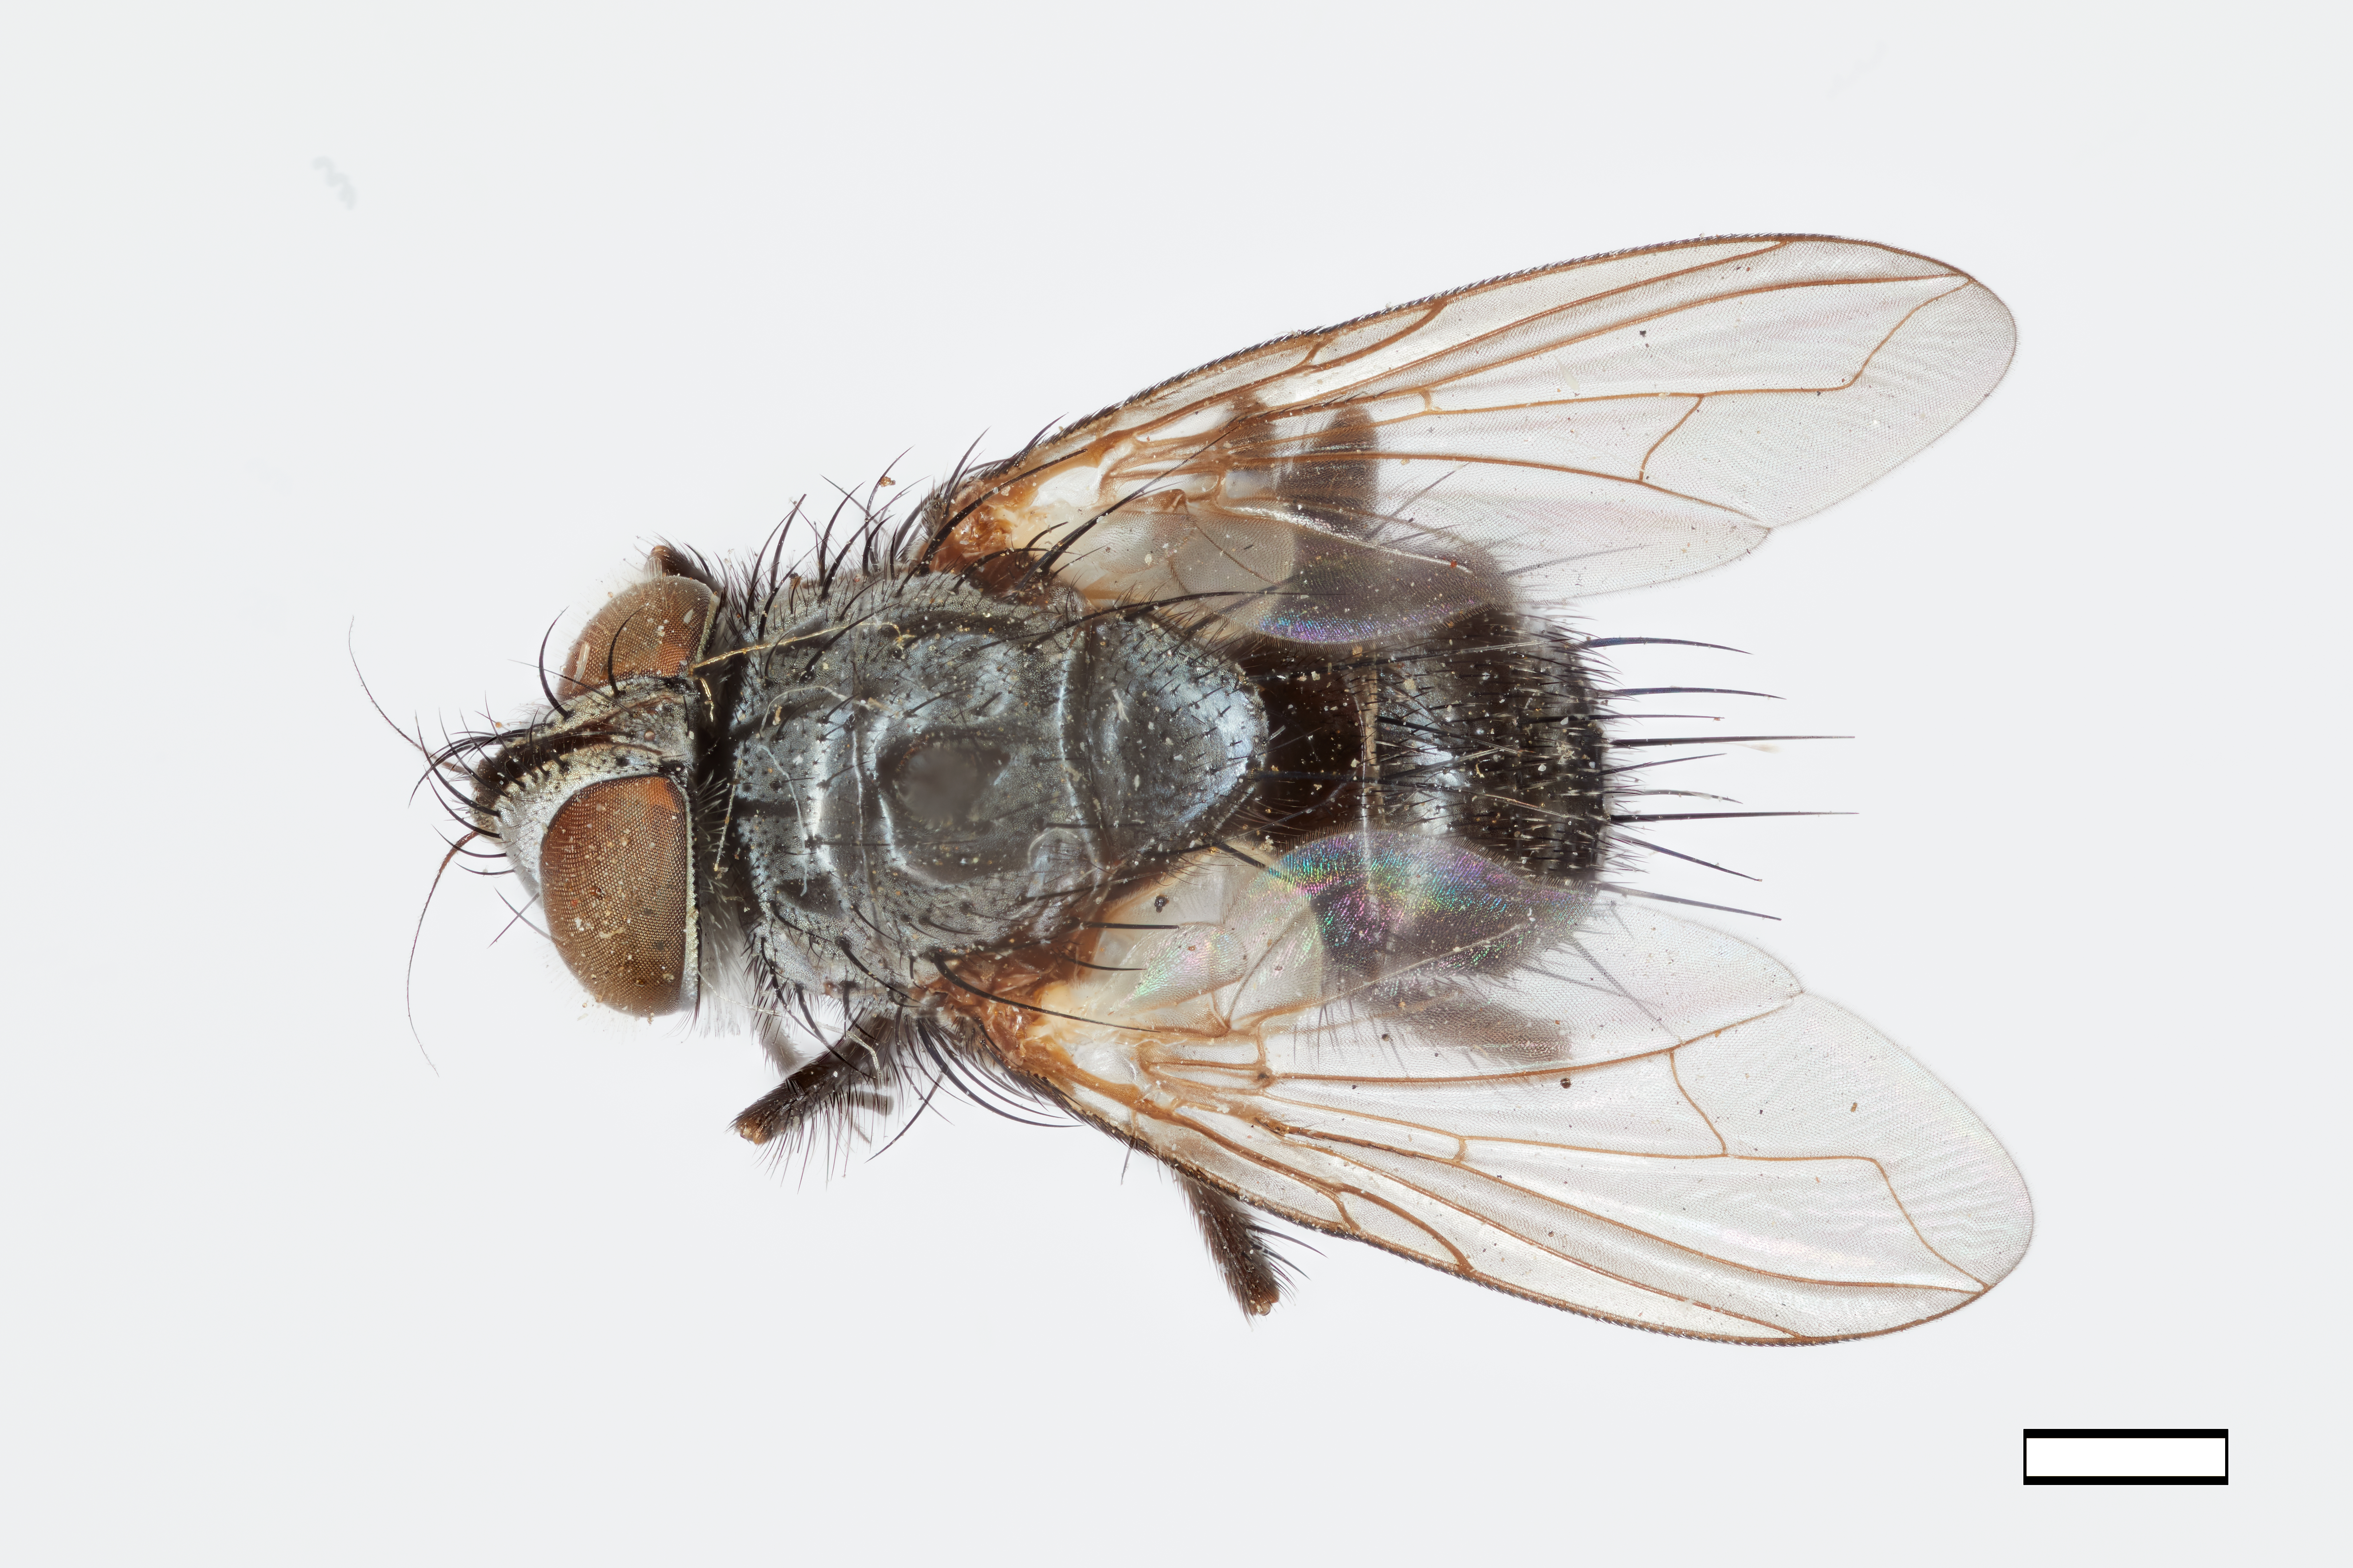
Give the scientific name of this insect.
Exorista setinervis
